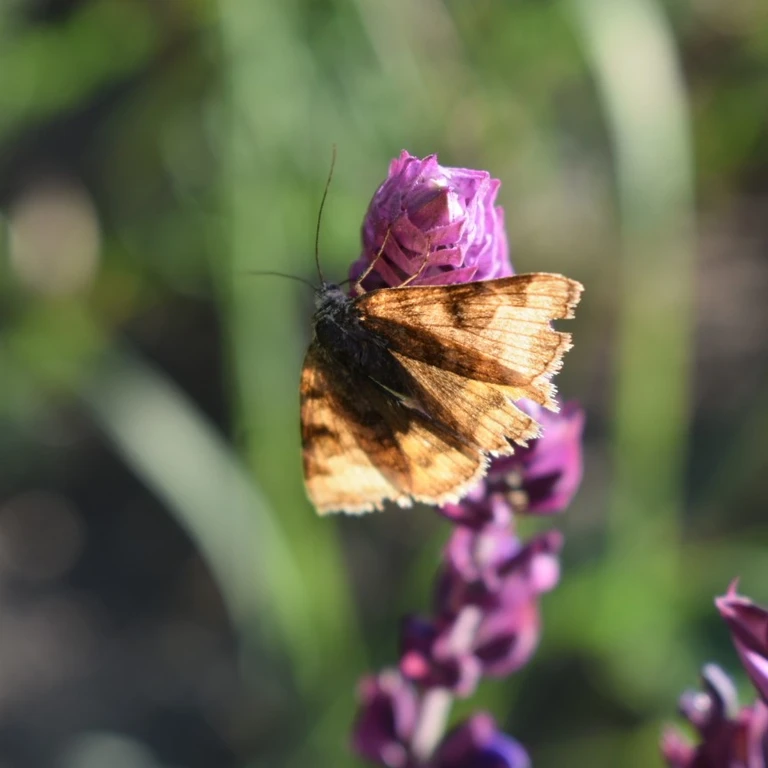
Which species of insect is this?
Euclidia glyphica
